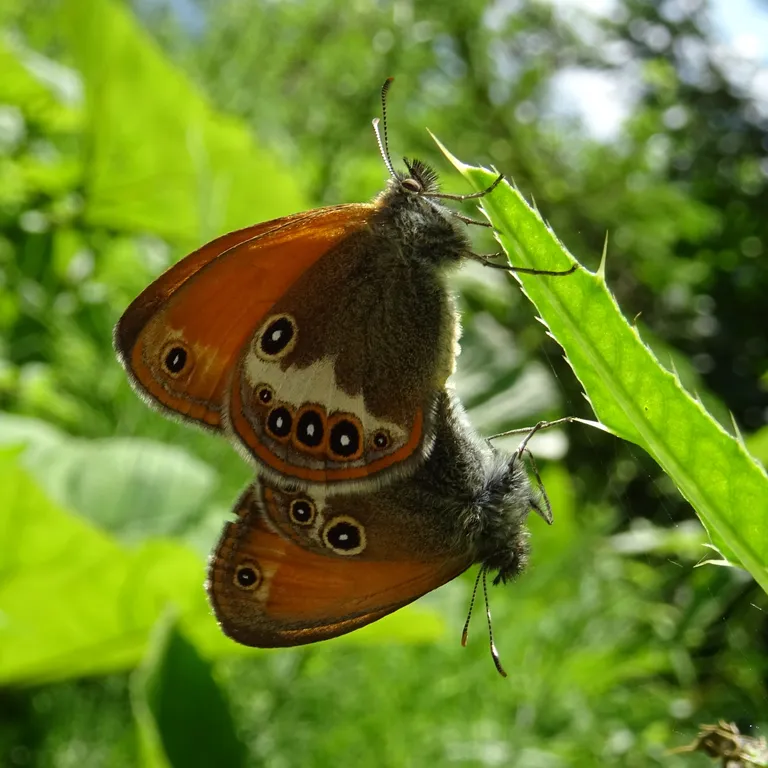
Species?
Coenonympha arcania
